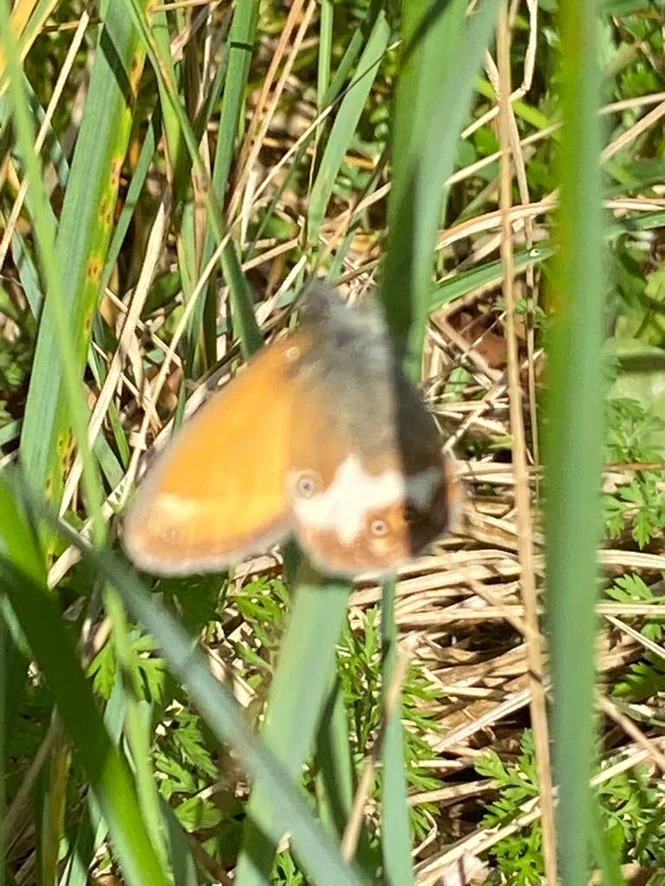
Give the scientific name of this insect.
Coenonympha arcania
